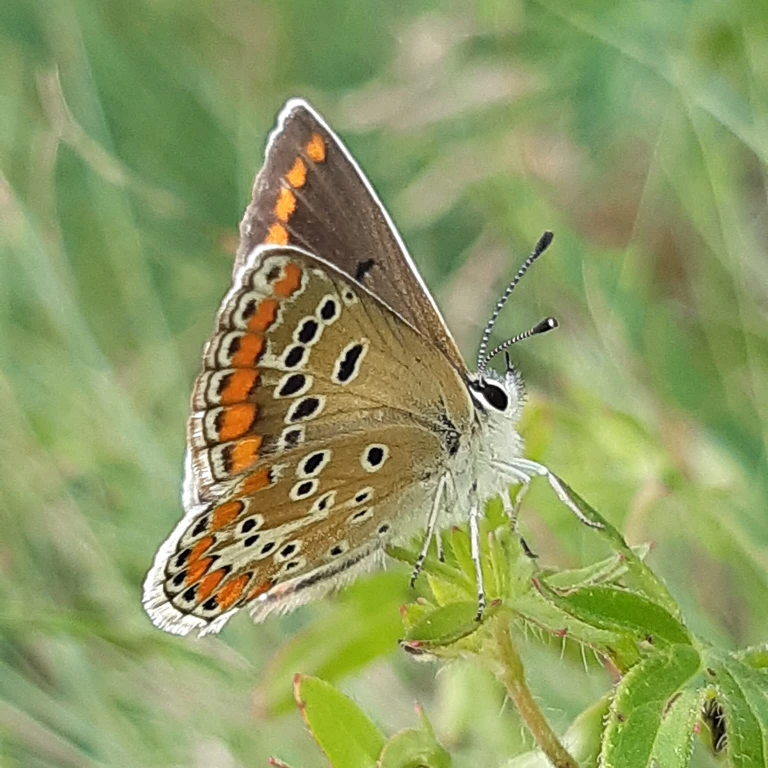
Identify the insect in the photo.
Aricia agestis/artaxerxes
